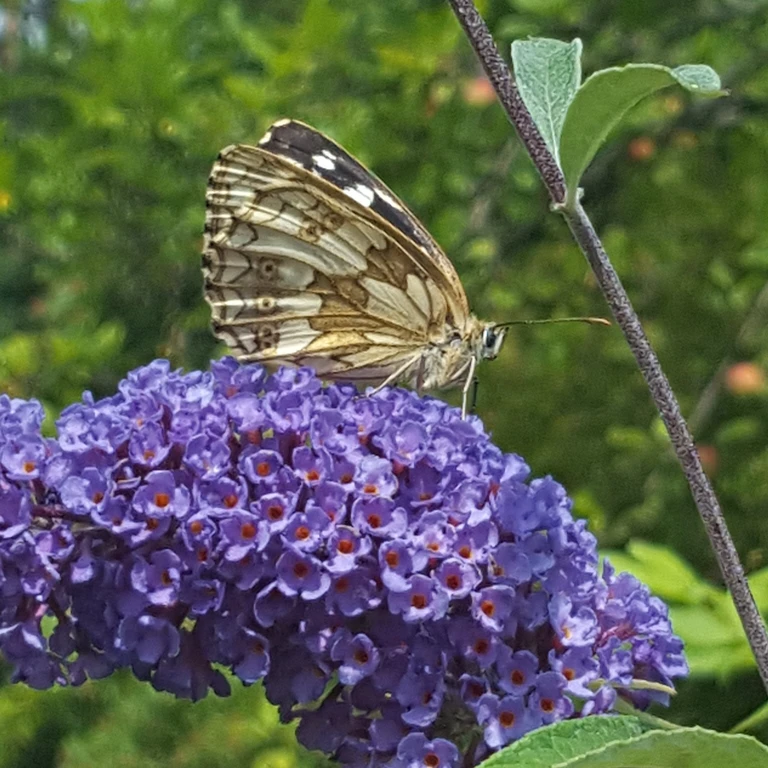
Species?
Melanargia galathea
